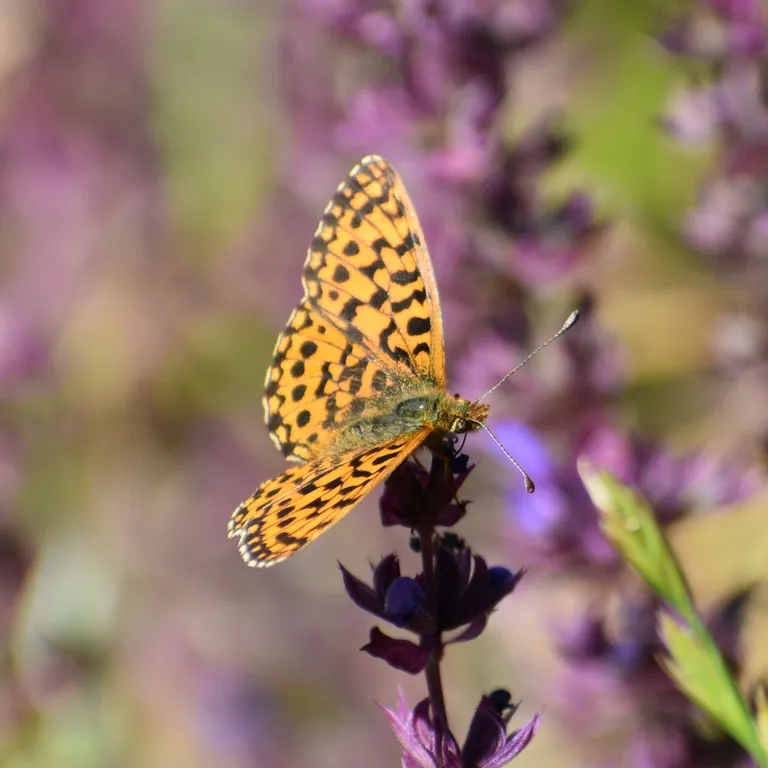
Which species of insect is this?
Boloria dia
